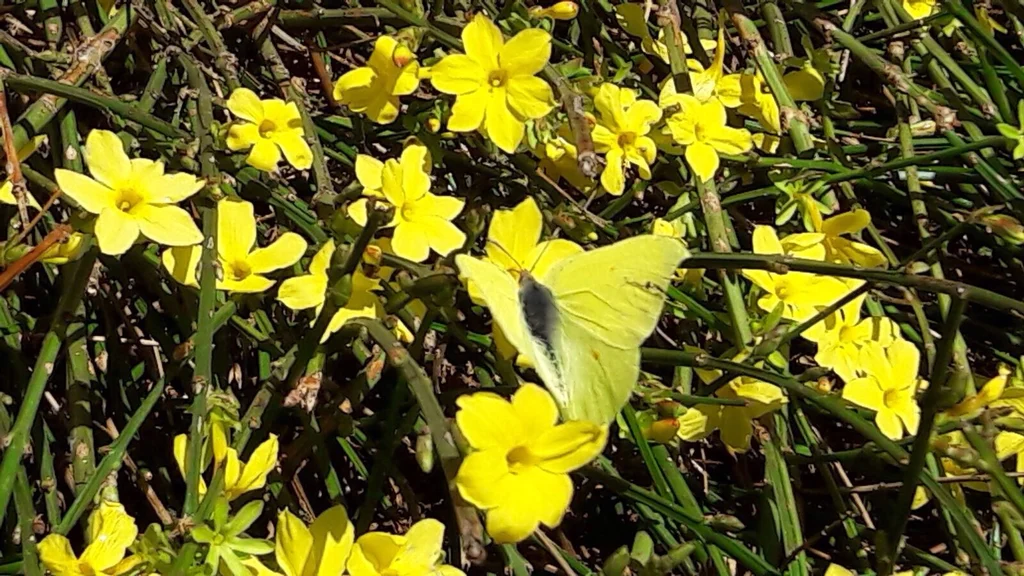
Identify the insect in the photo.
Gonepteryx rhamni
